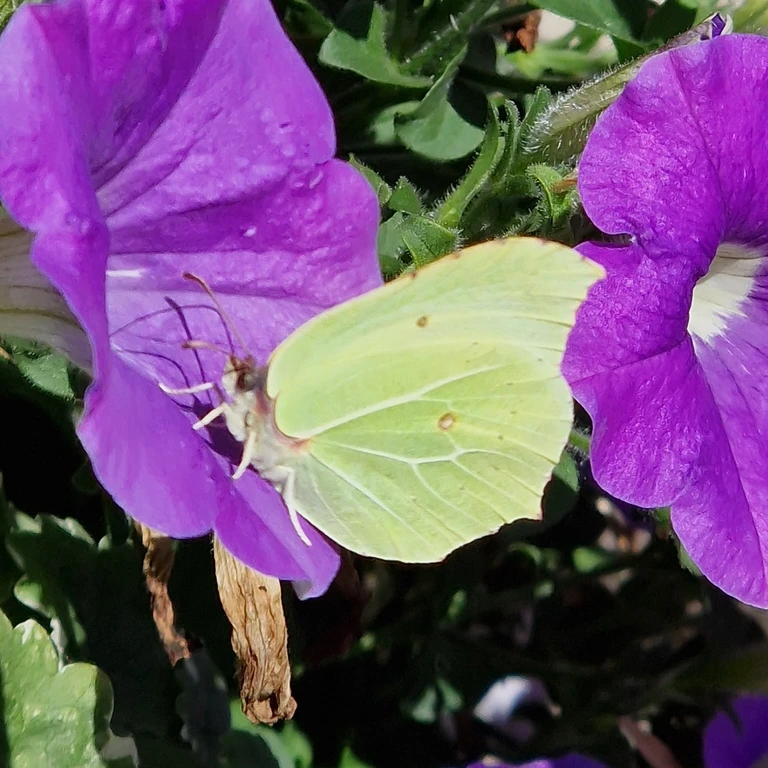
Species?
Gonepteryx rhamni
